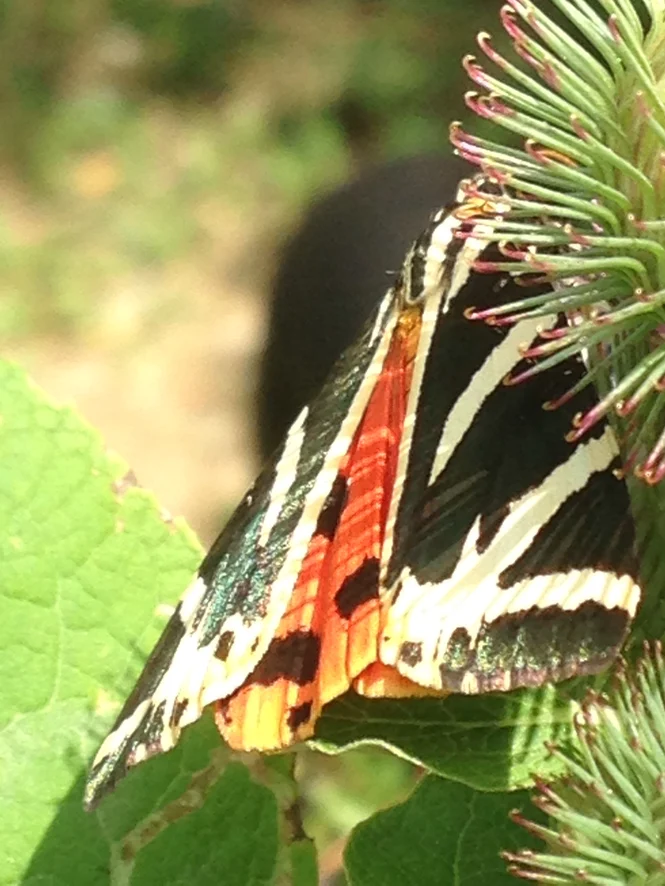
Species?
Euplagia quadripunctaria
